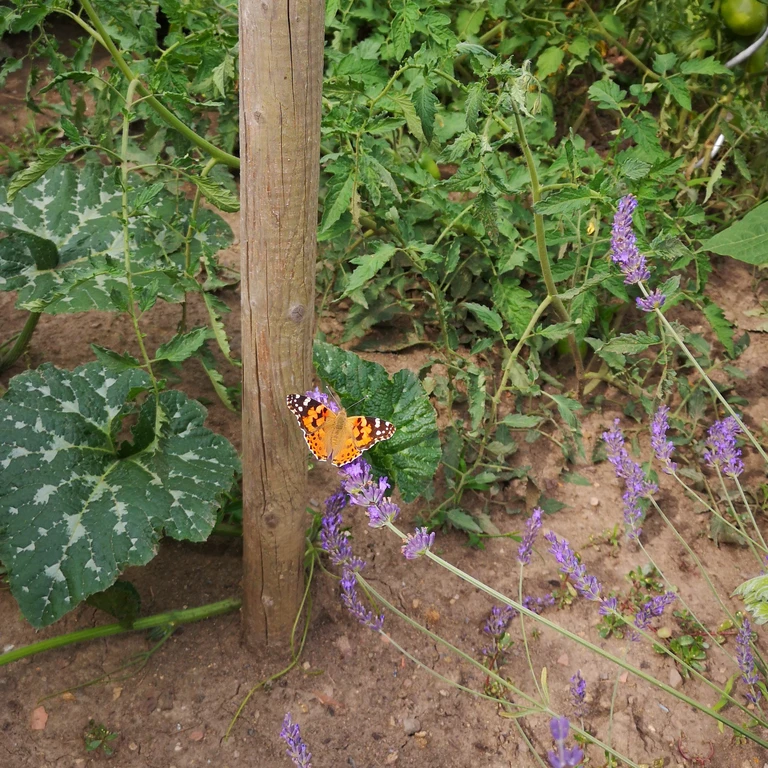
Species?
Vanessa cardui
